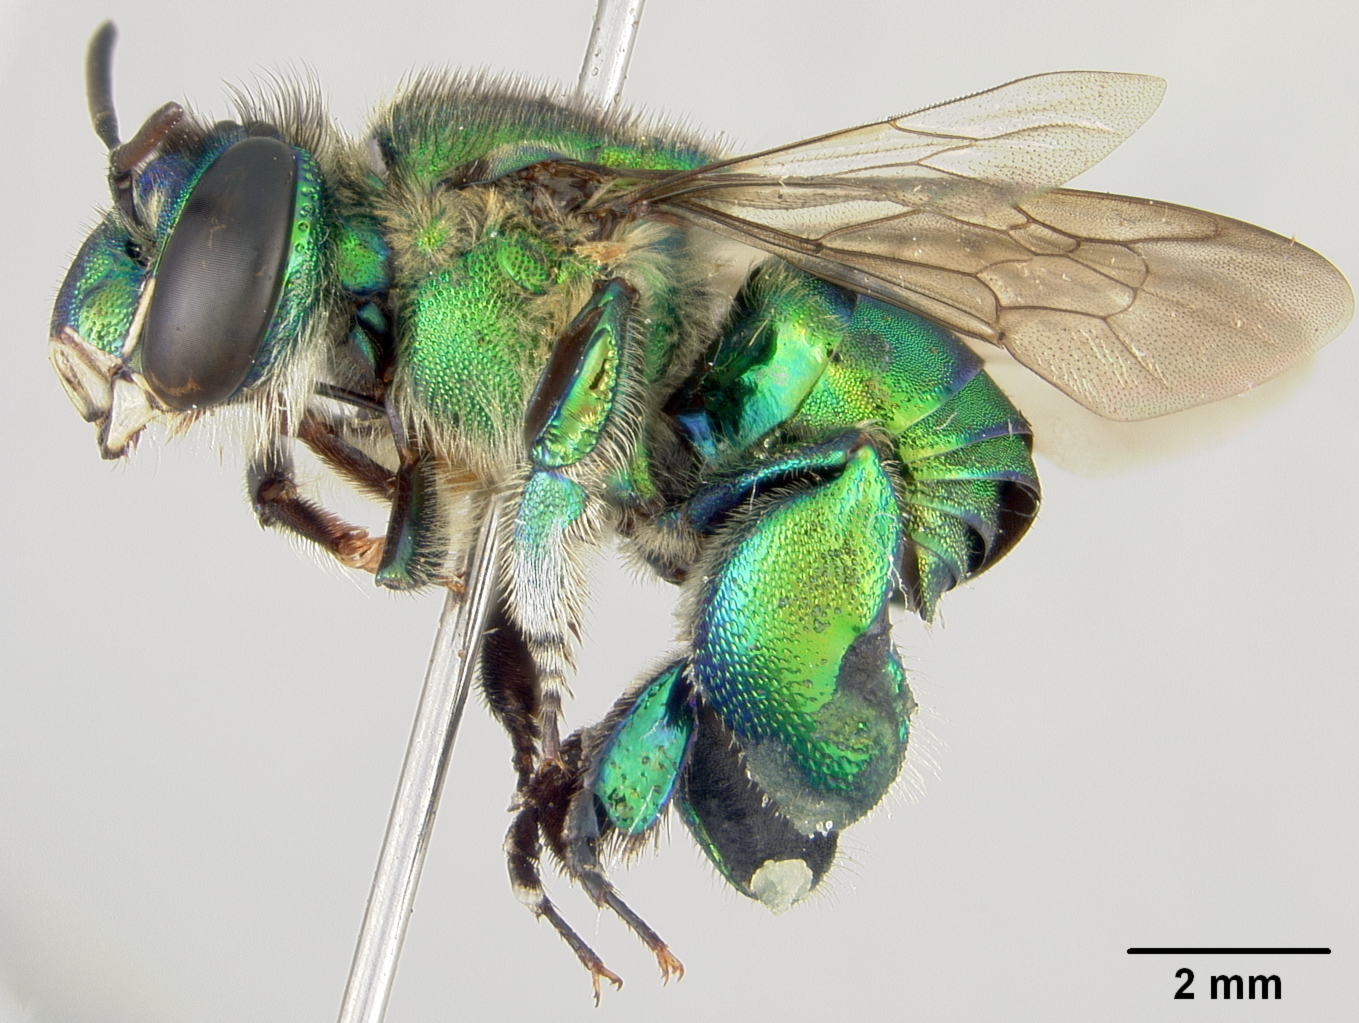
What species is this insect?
Euglossa heterosticta
